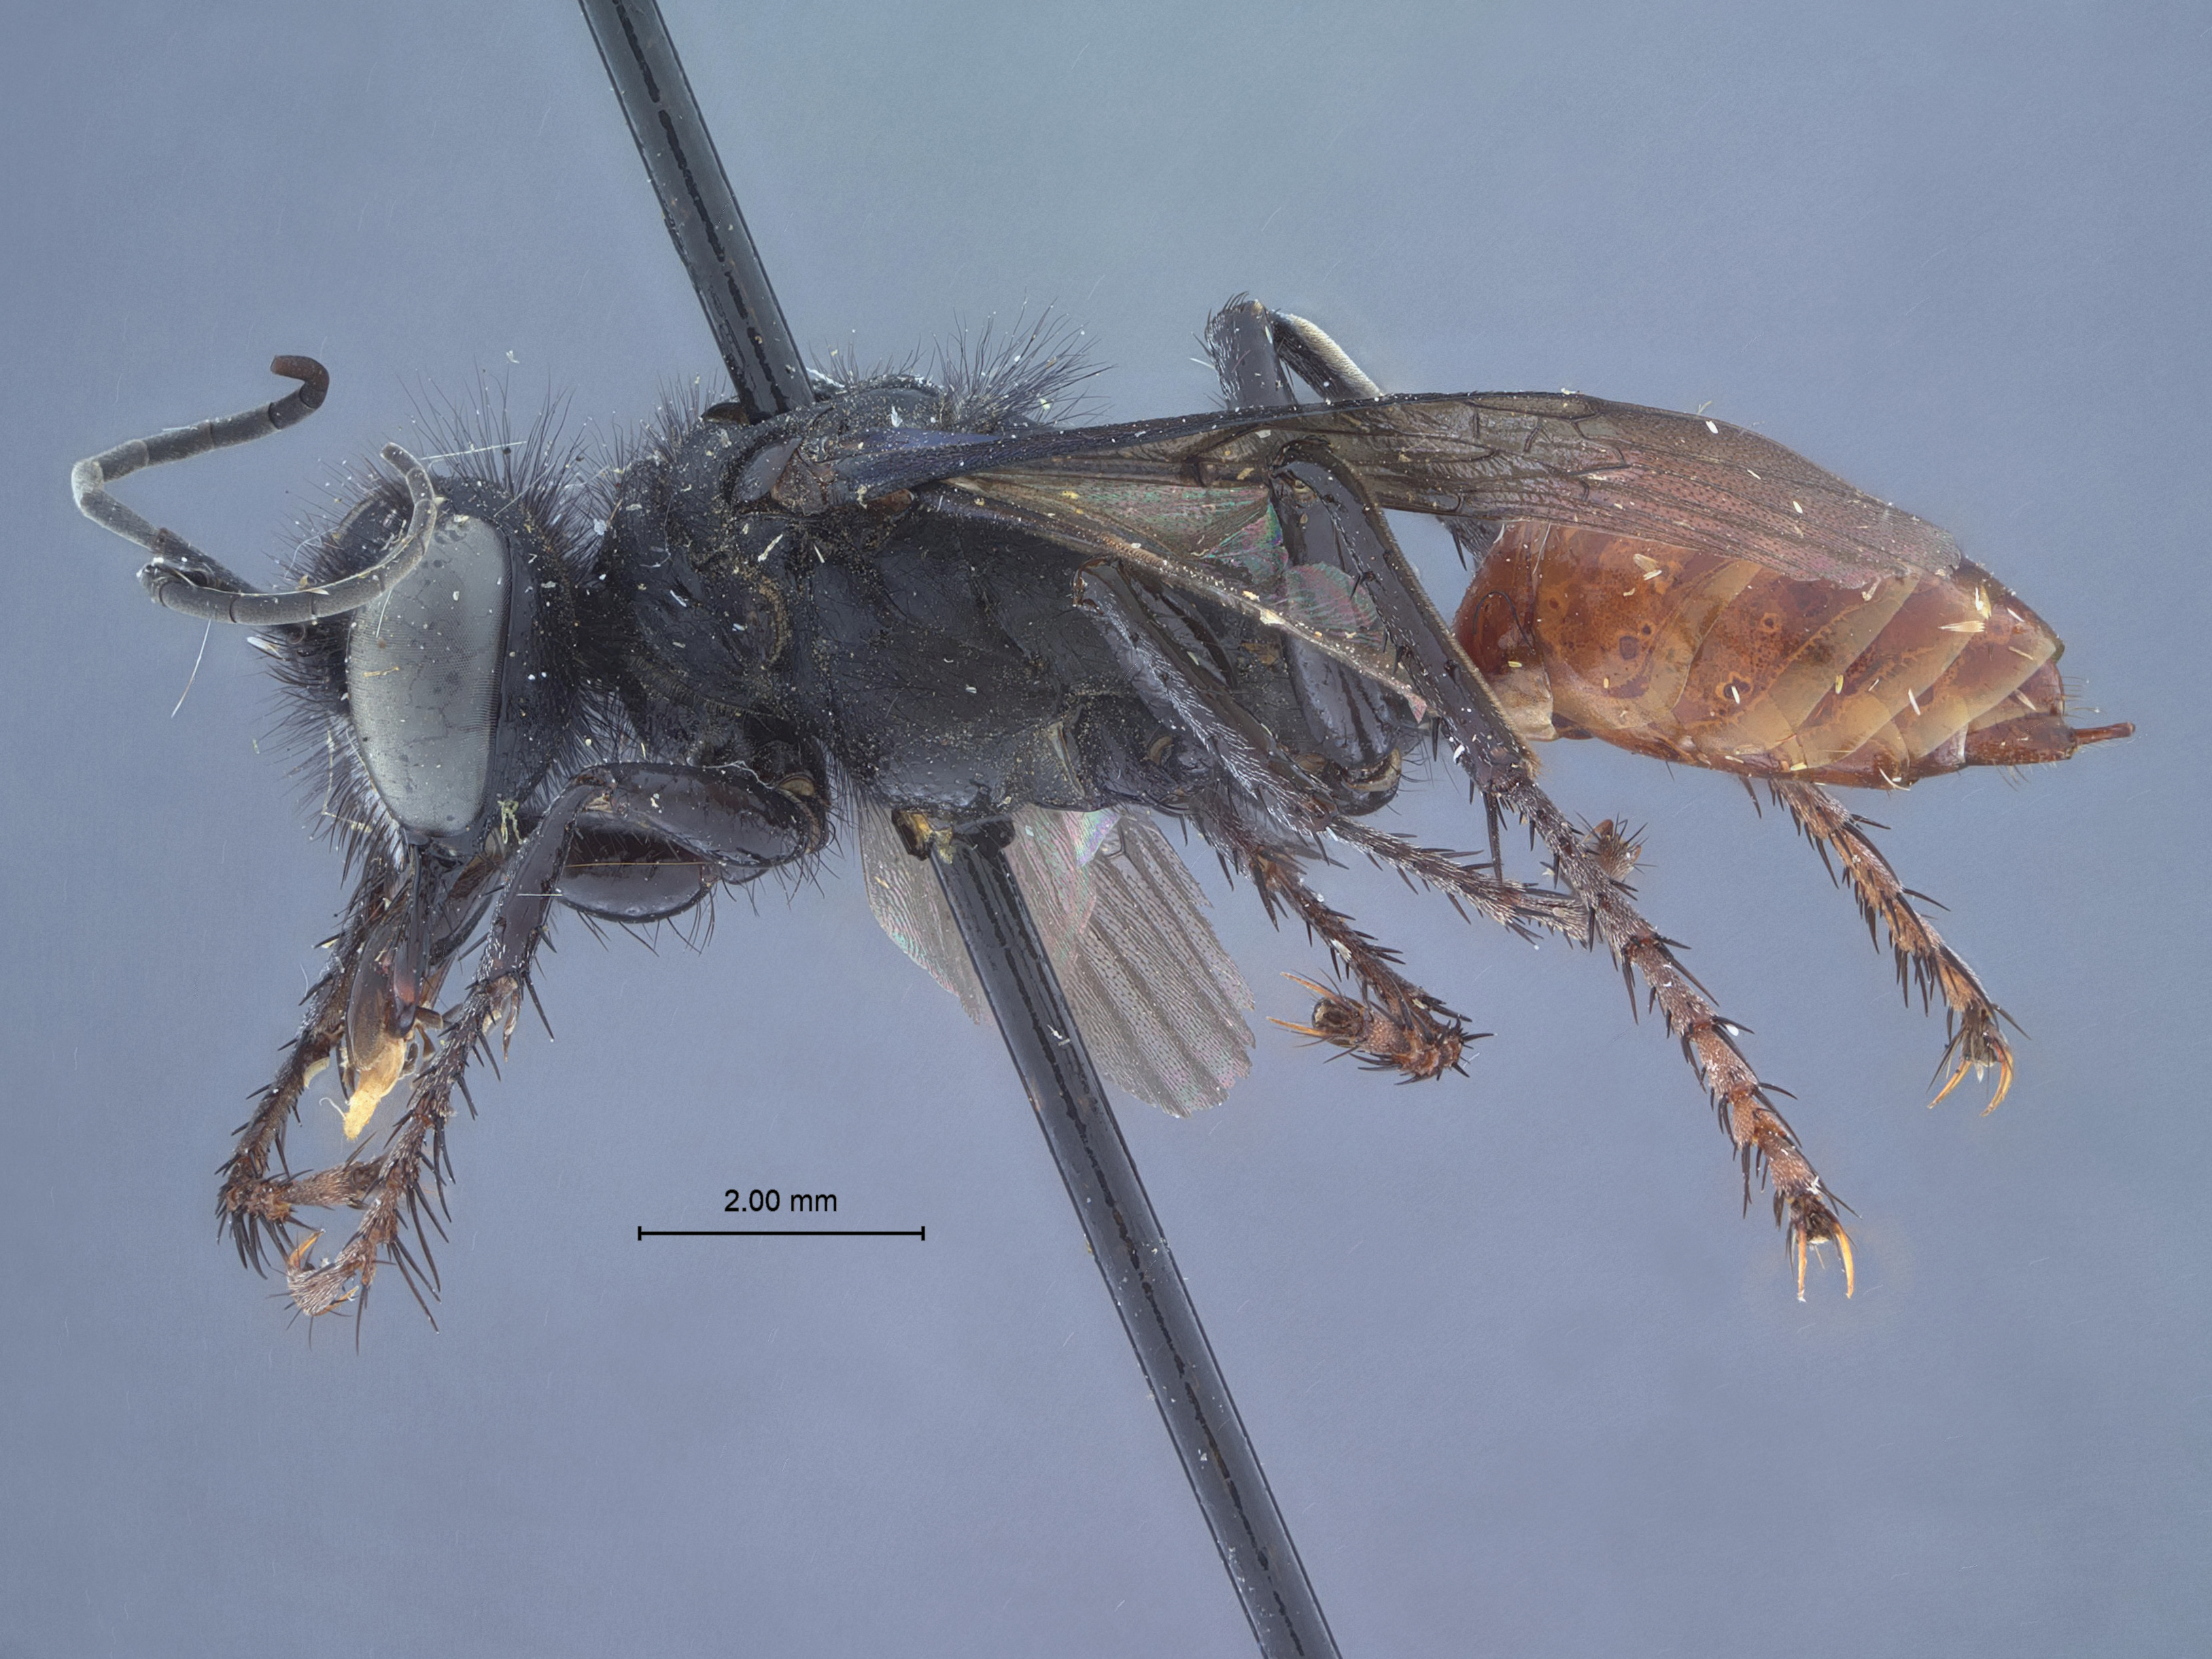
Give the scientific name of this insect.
Calosphex erythrogastra
